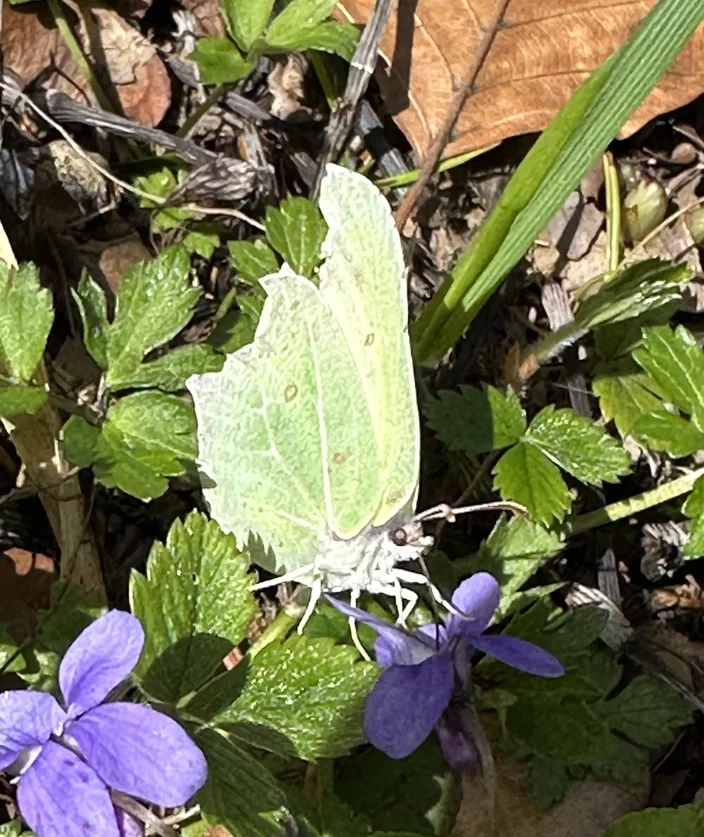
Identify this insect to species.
Gonepteryx rhamni
